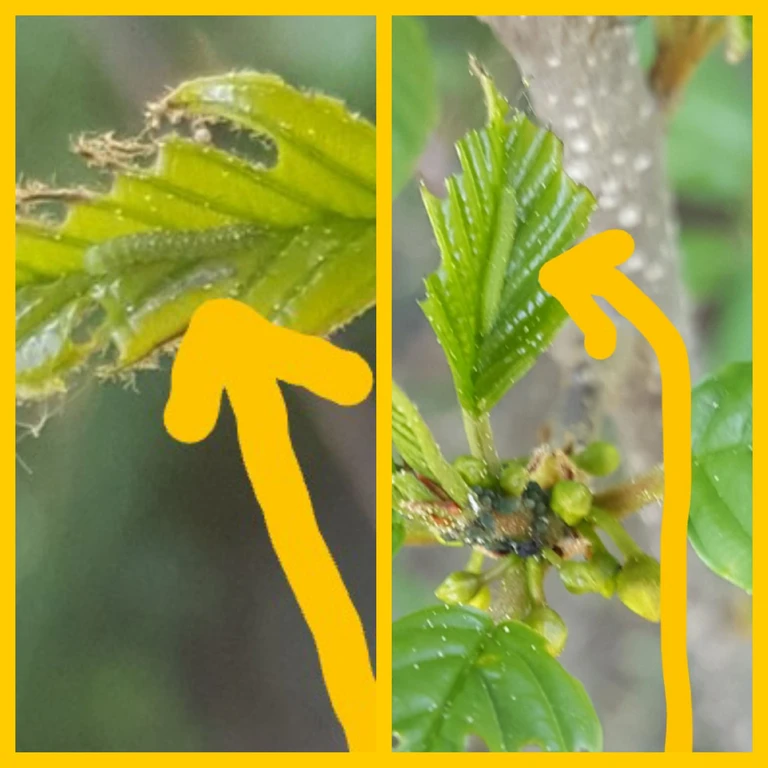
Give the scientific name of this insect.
Gonepteryx rhamni
